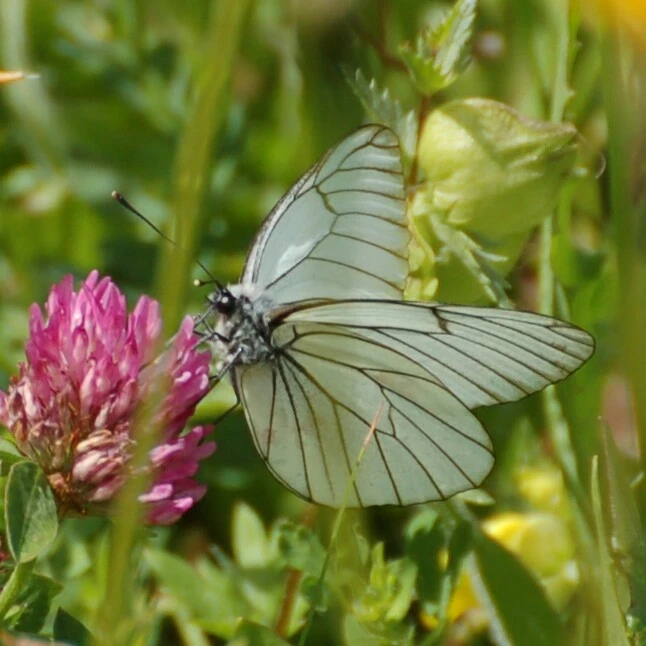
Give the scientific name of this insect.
Aporia crataegi
